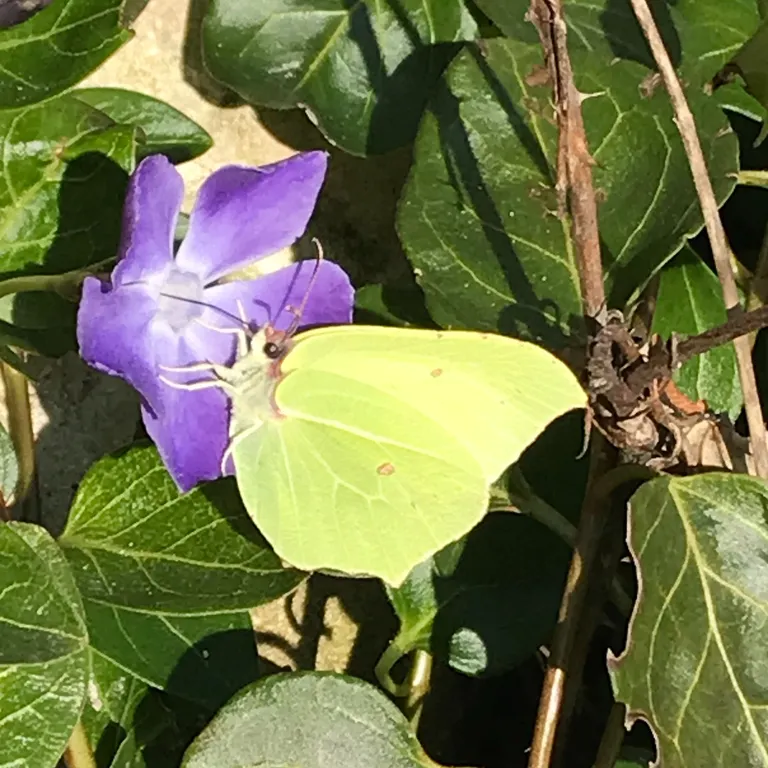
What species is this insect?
Gonepteryx rhamni
